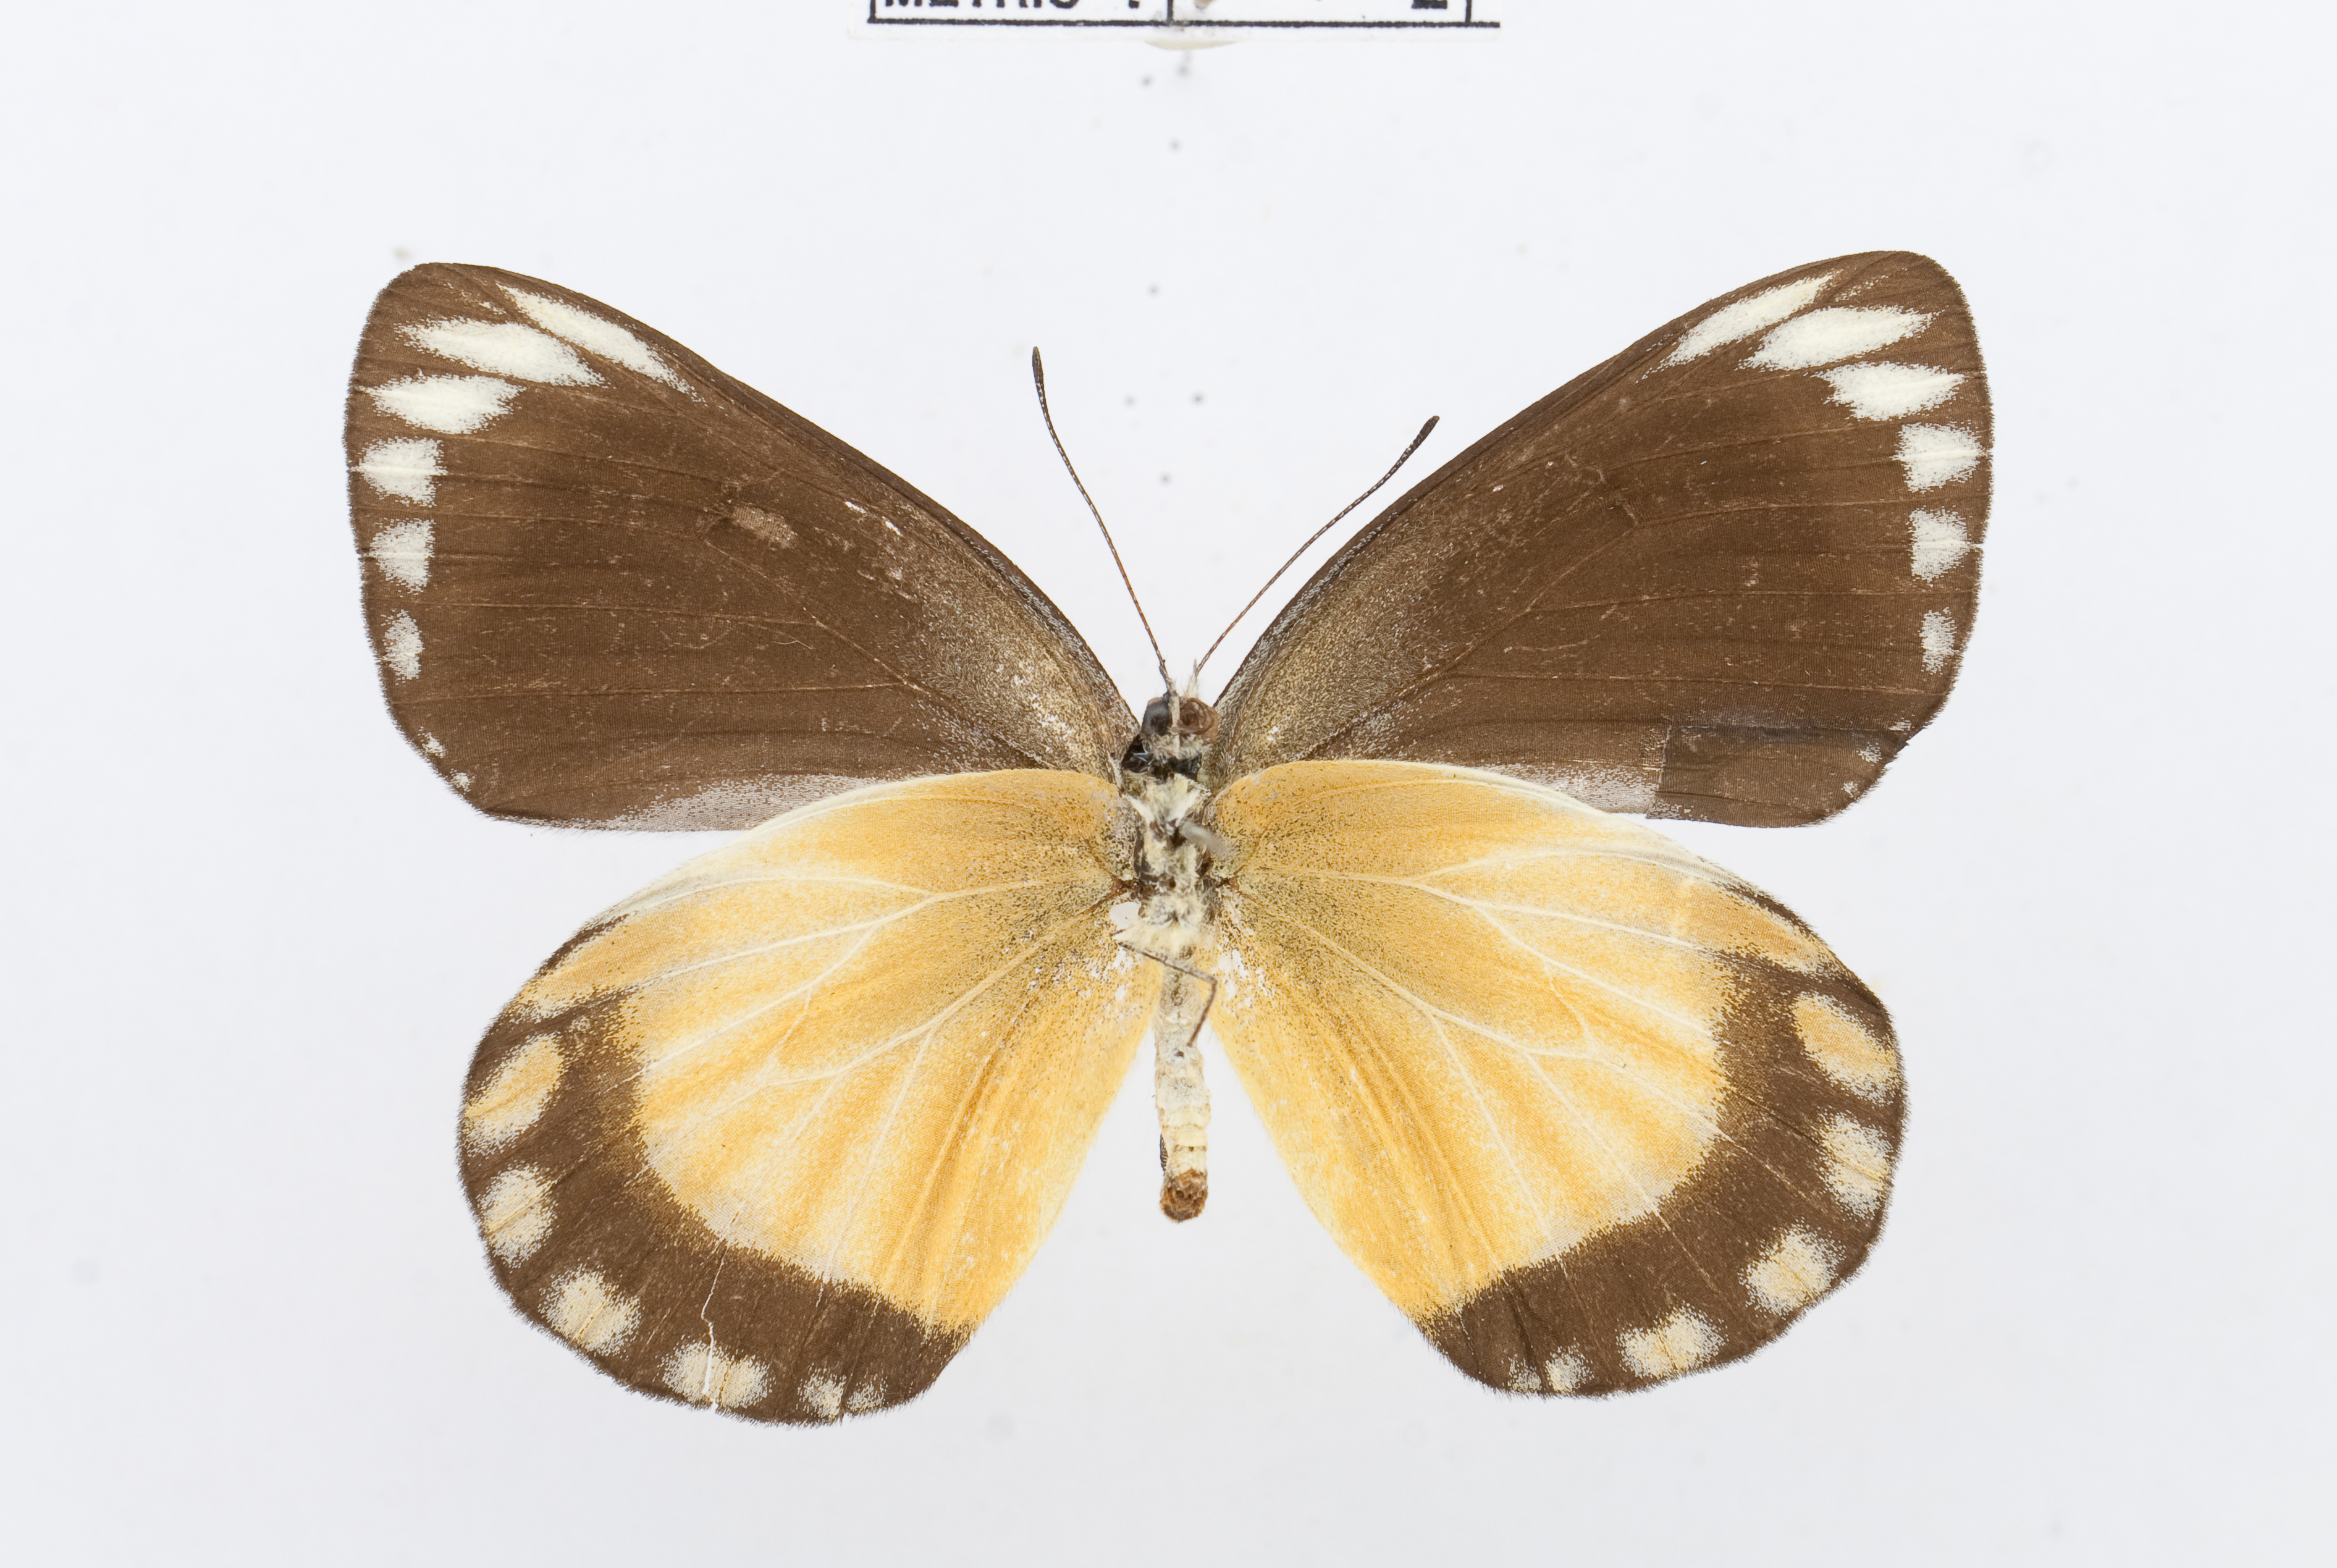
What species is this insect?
Delias dorimene
